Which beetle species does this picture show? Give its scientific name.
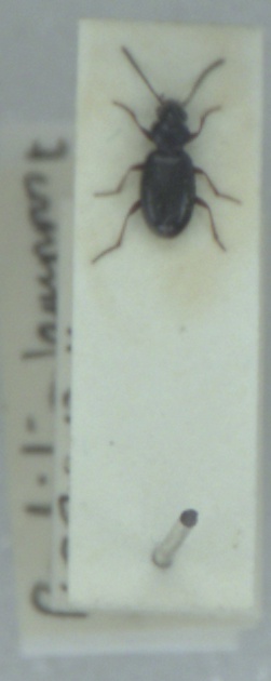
Bembidion lampros
